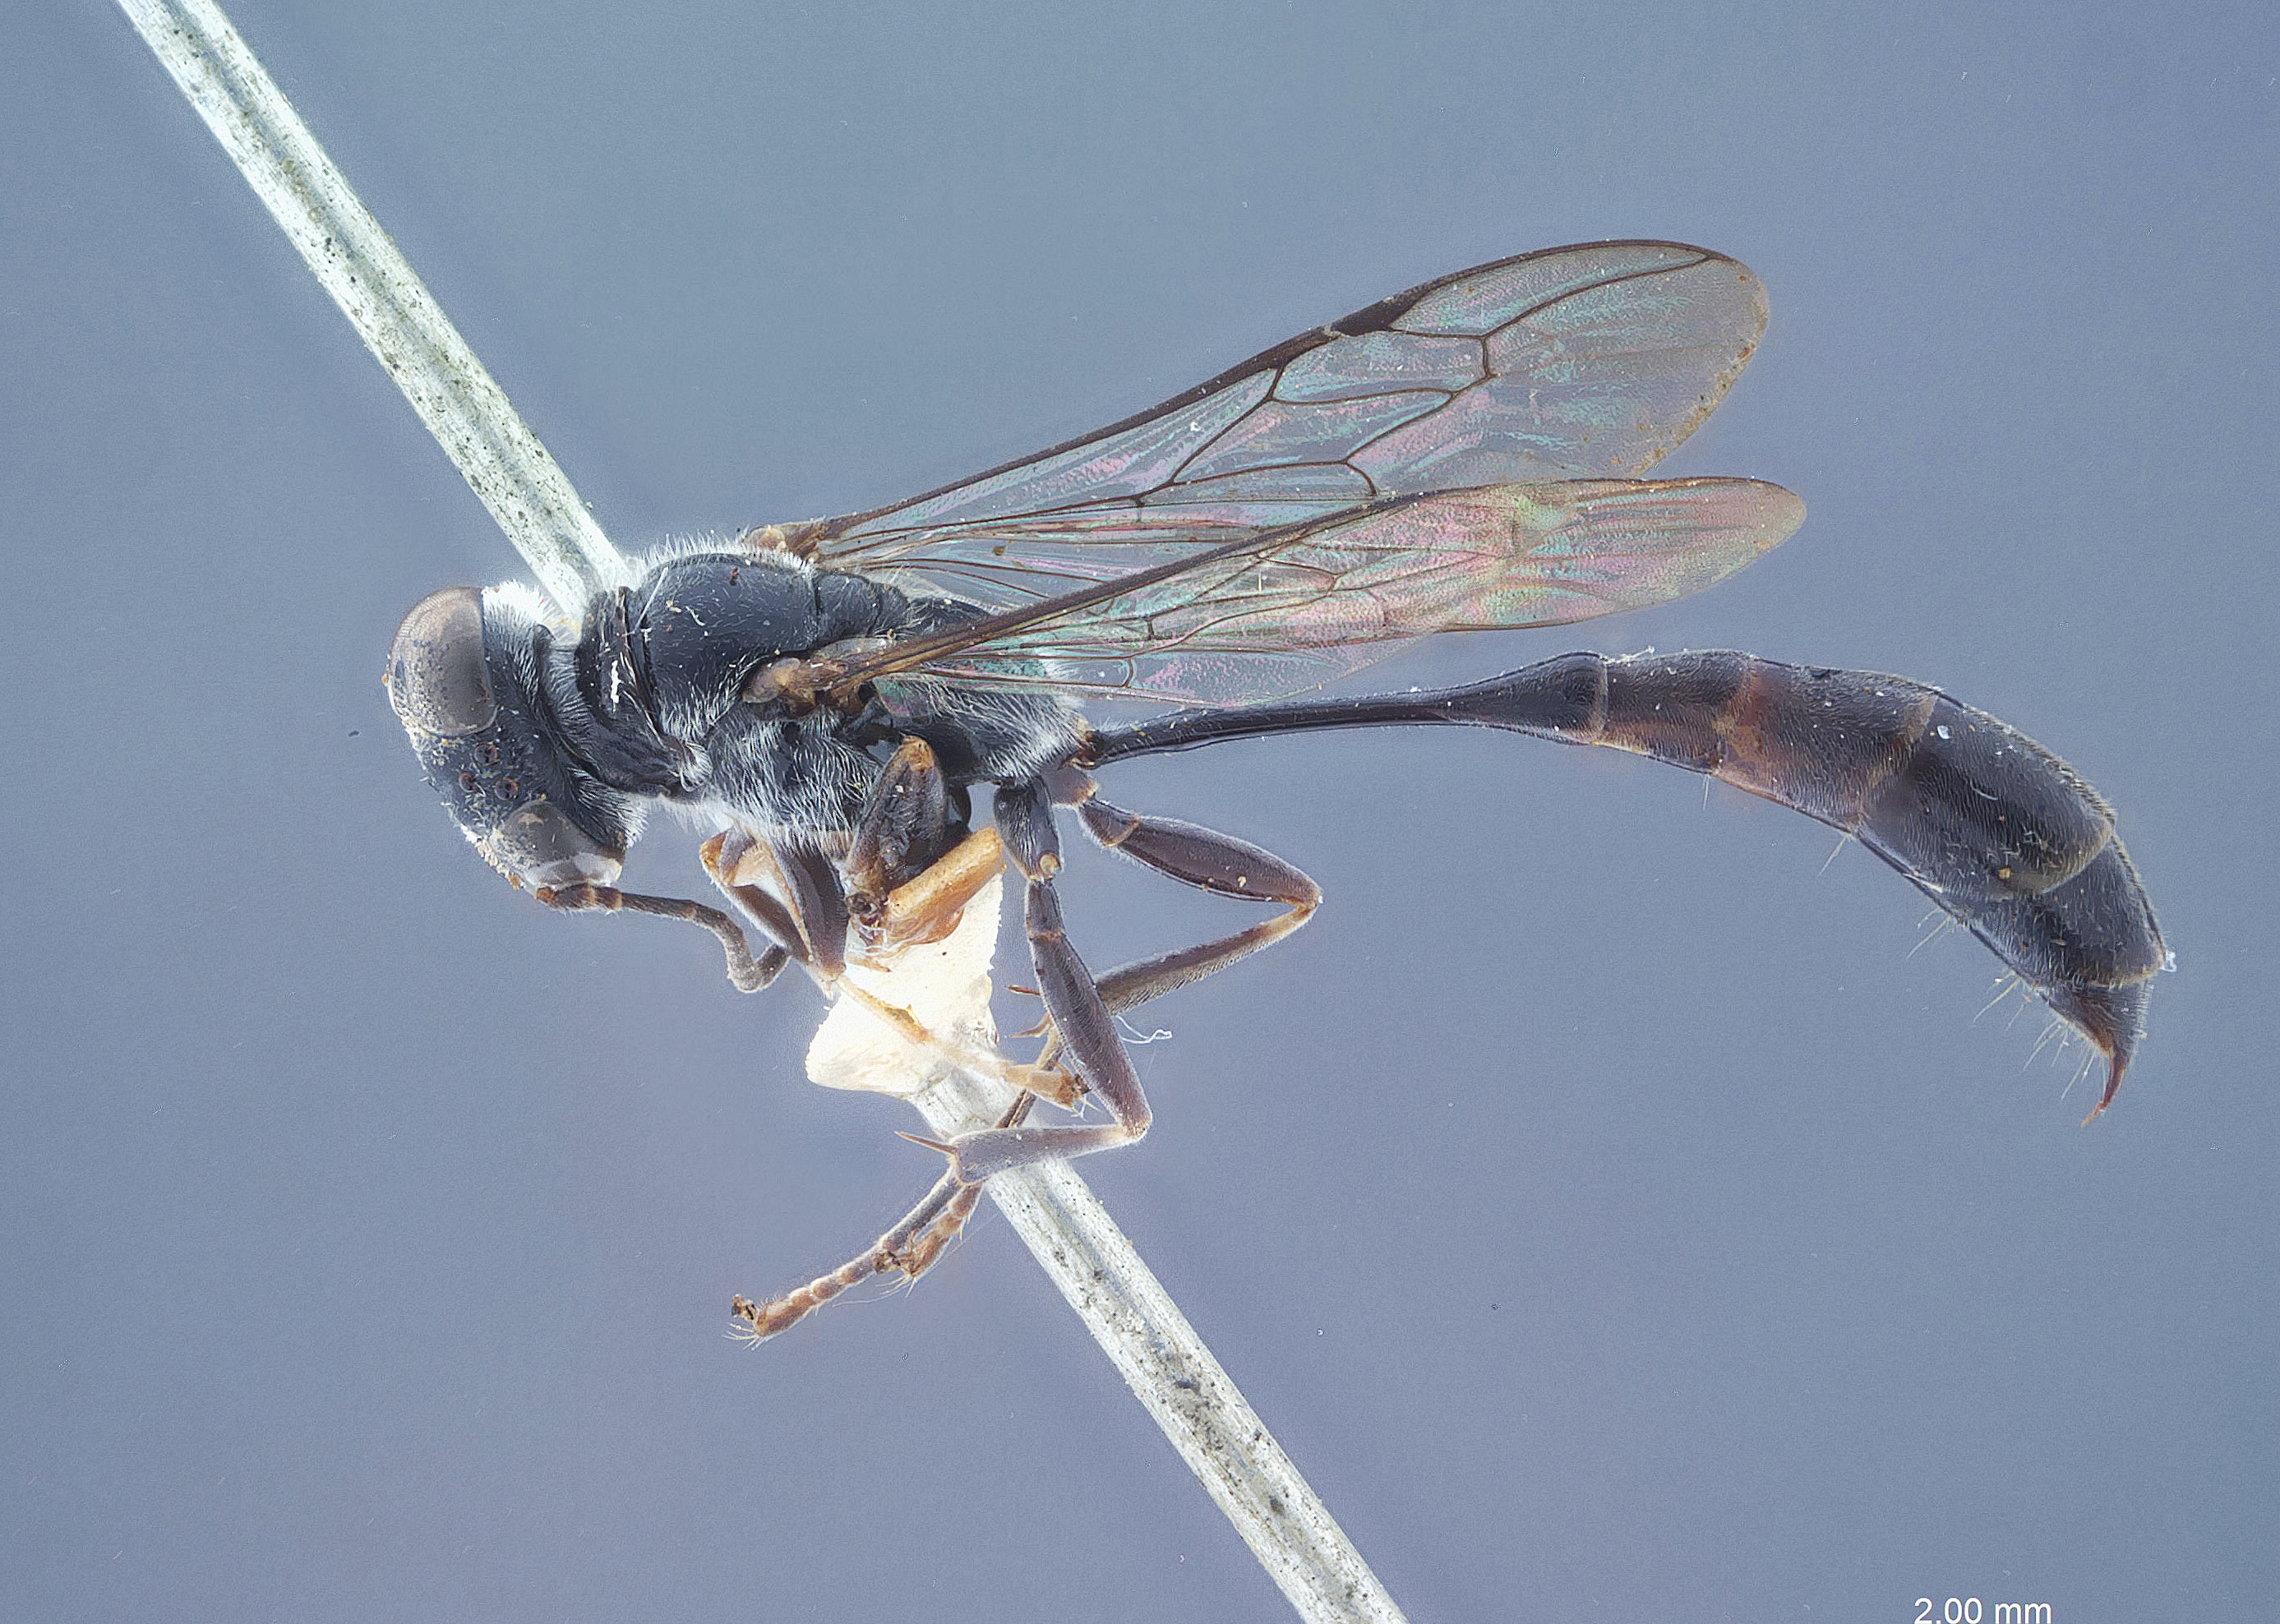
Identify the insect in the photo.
Trypoxylon outang
